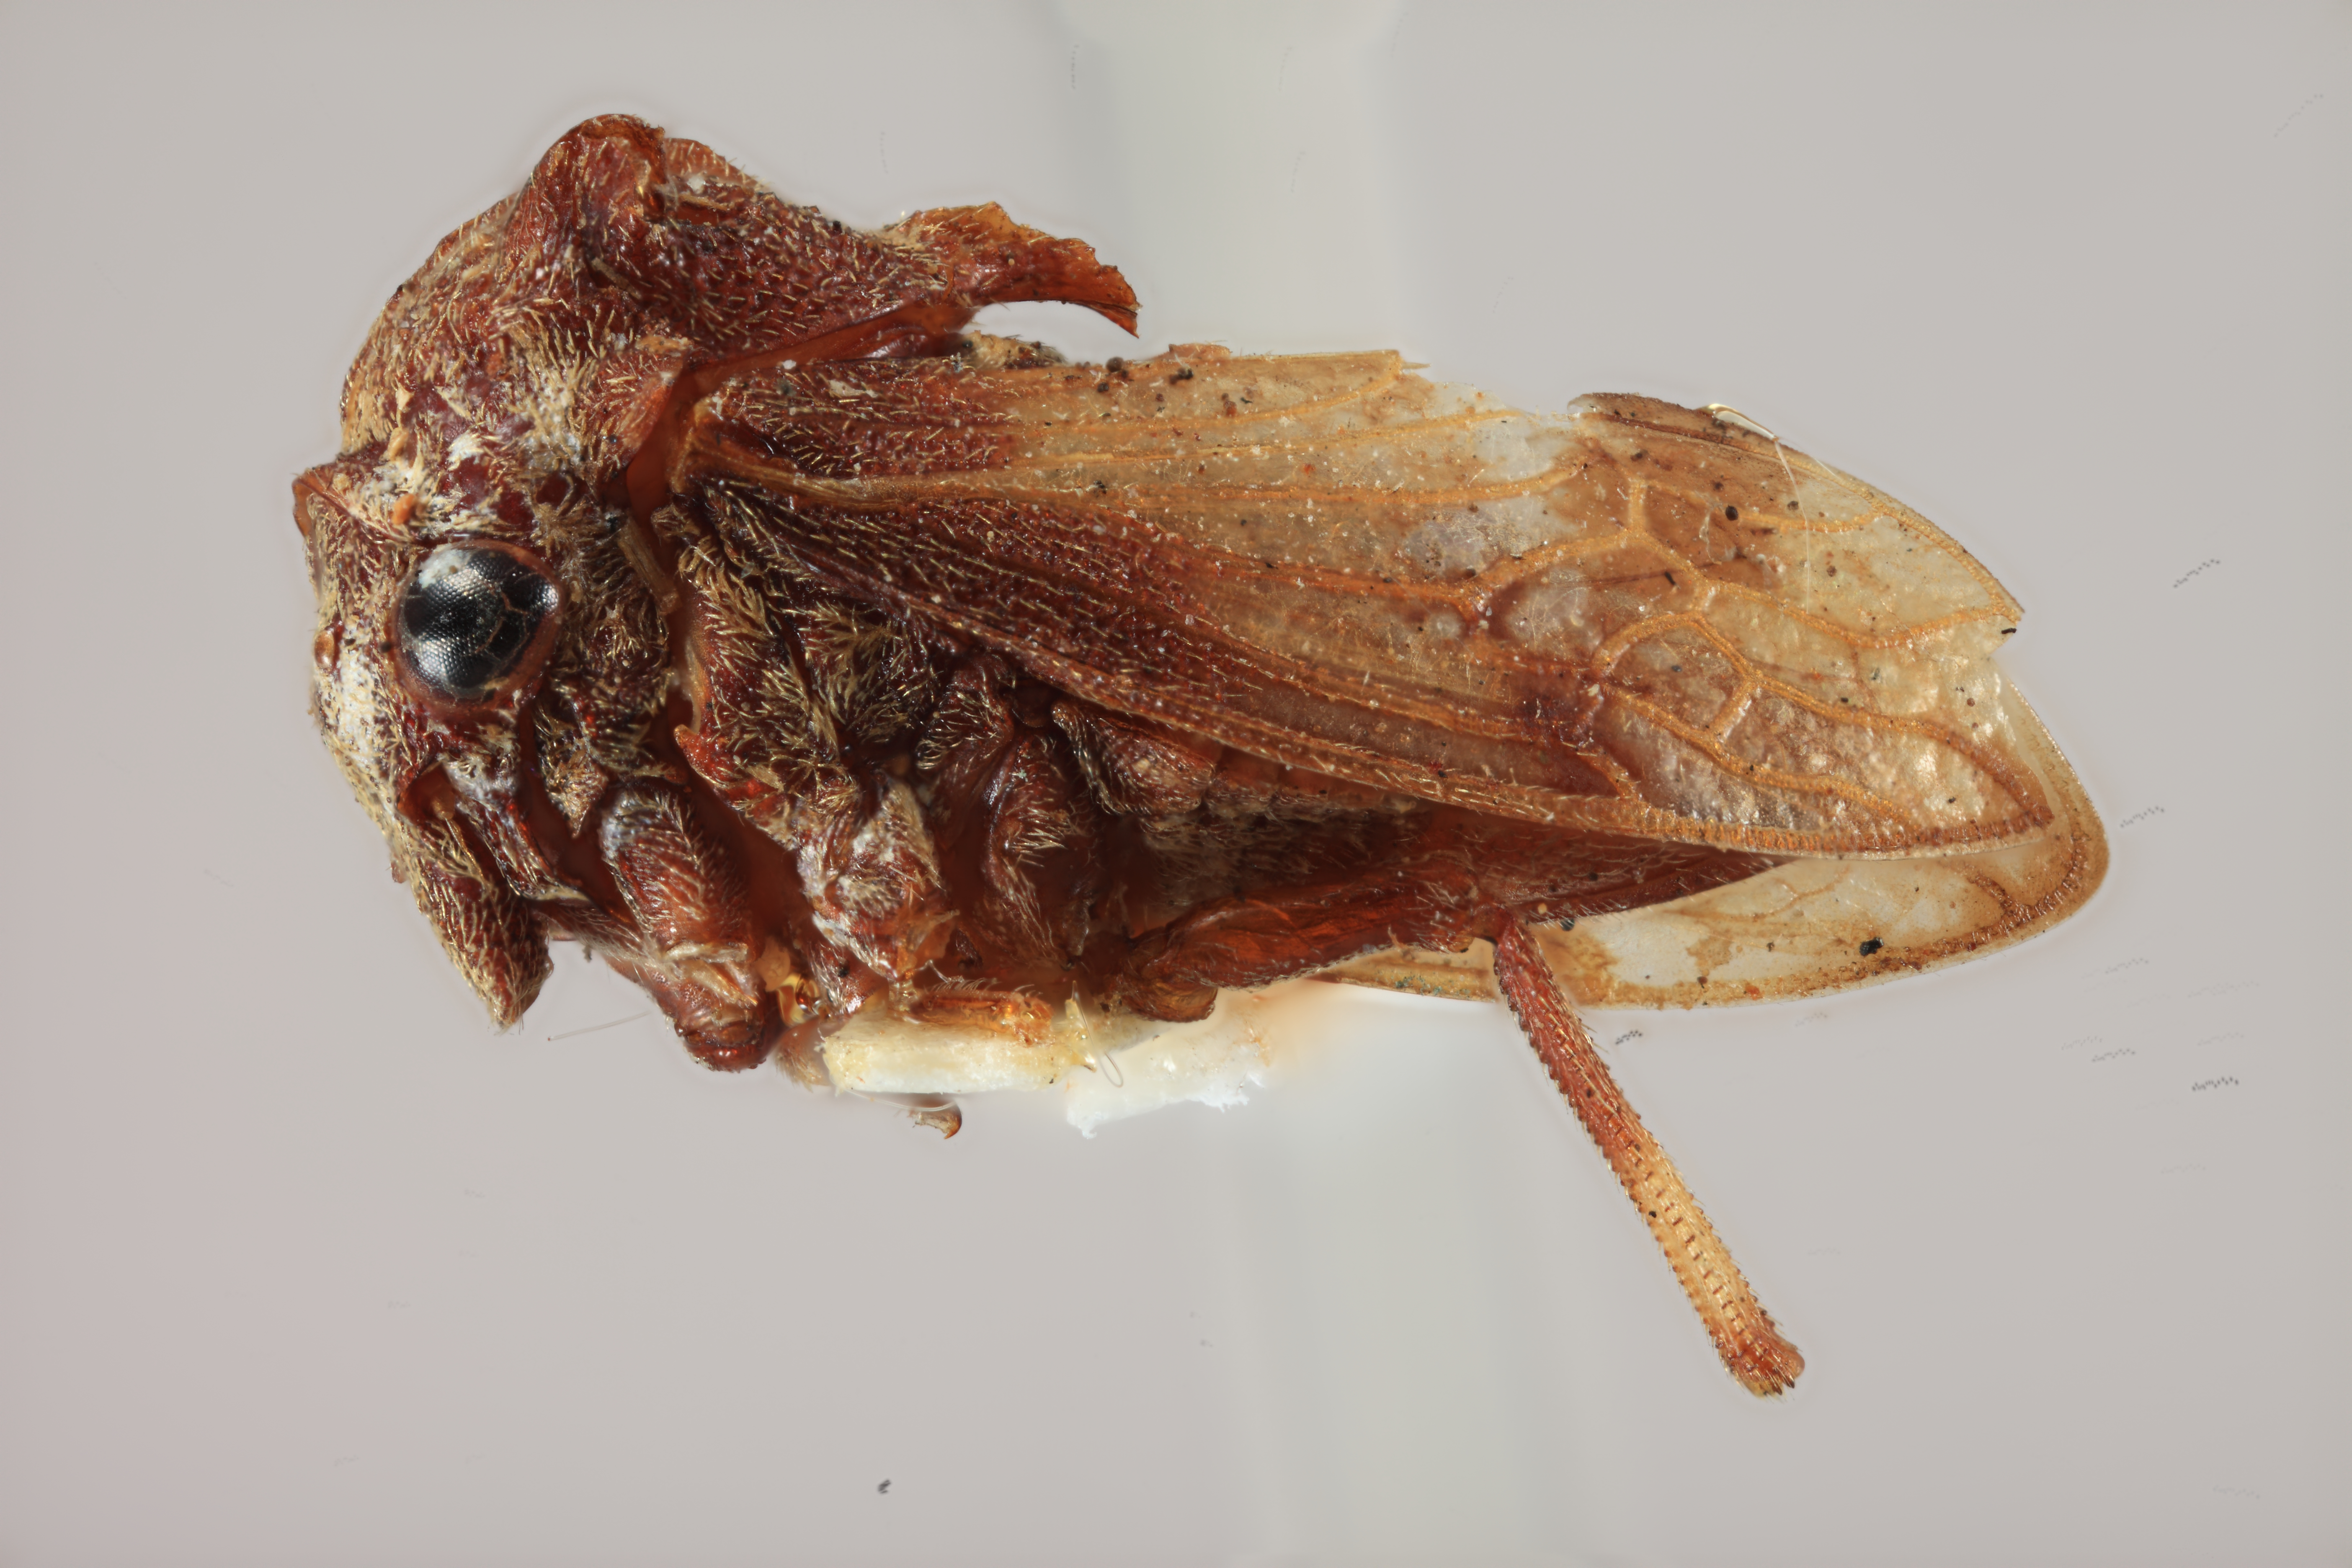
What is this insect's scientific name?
Acanthucus brevicornis
